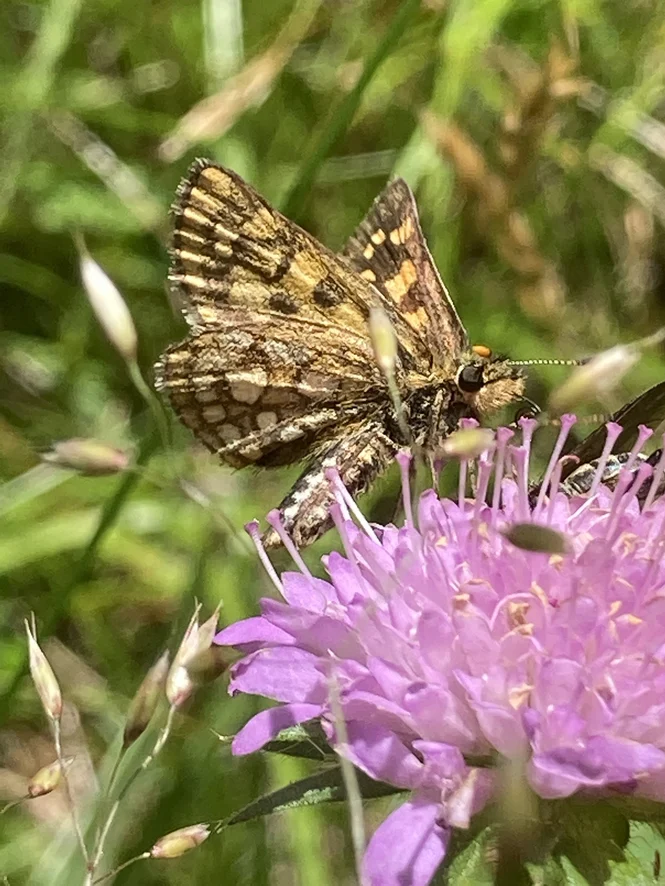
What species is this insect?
Carterocephalus palaemon
